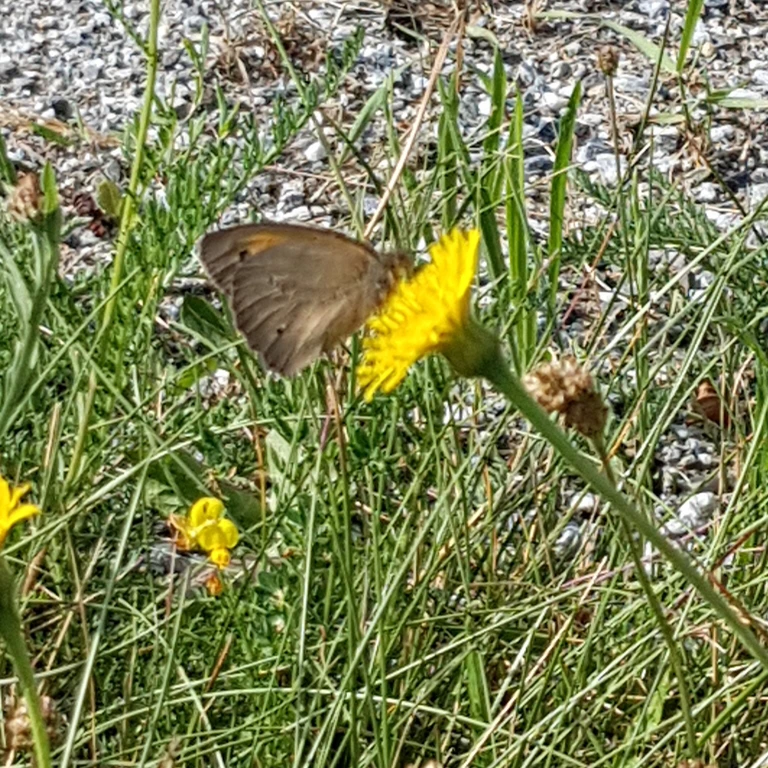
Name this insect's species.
Maniola jurtina
